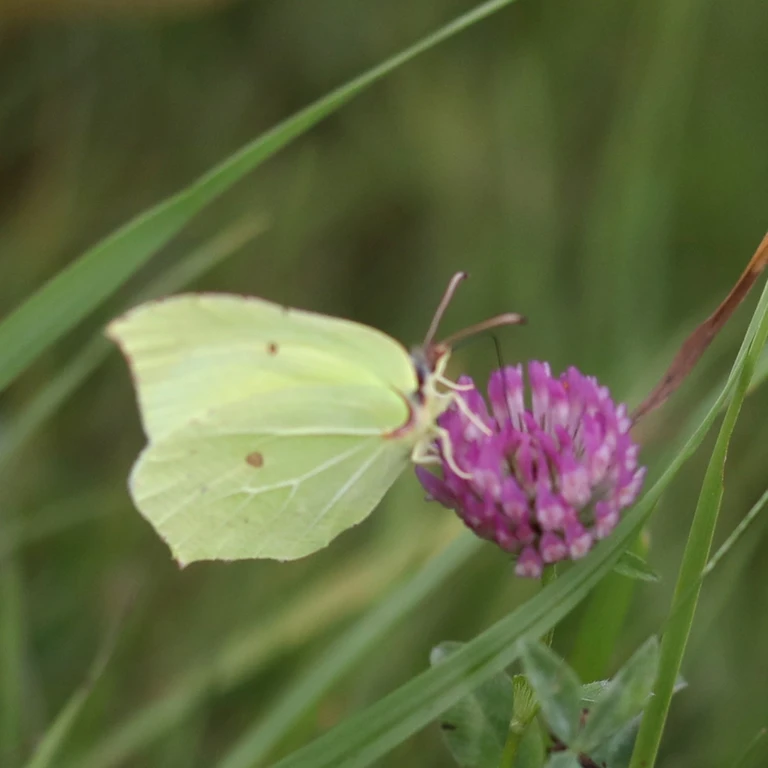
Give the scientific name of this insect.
Gonepteryx rhamni
